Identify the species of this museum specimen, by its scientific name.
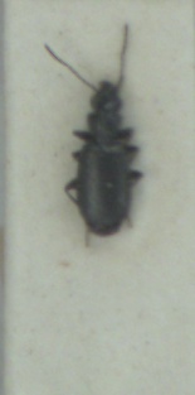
Syntomus foveatus
